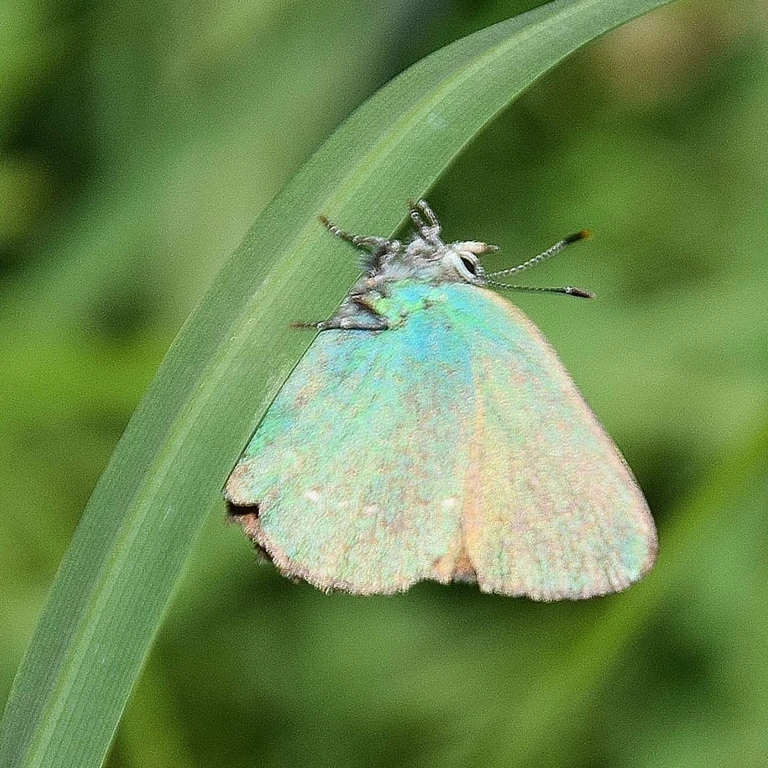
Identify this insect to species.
Callophrys rubi
